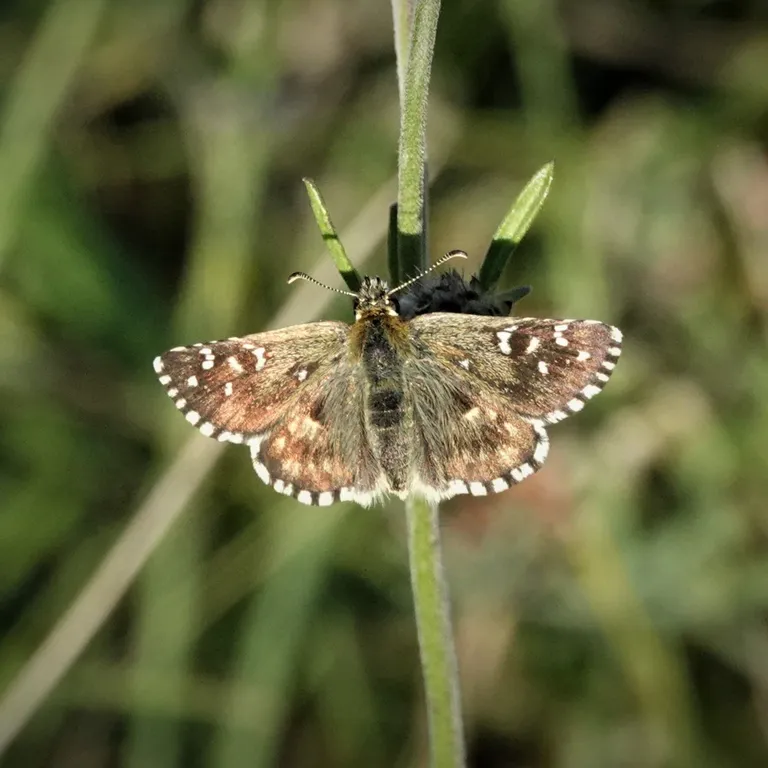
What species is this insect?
Pyrgus armoricanus
